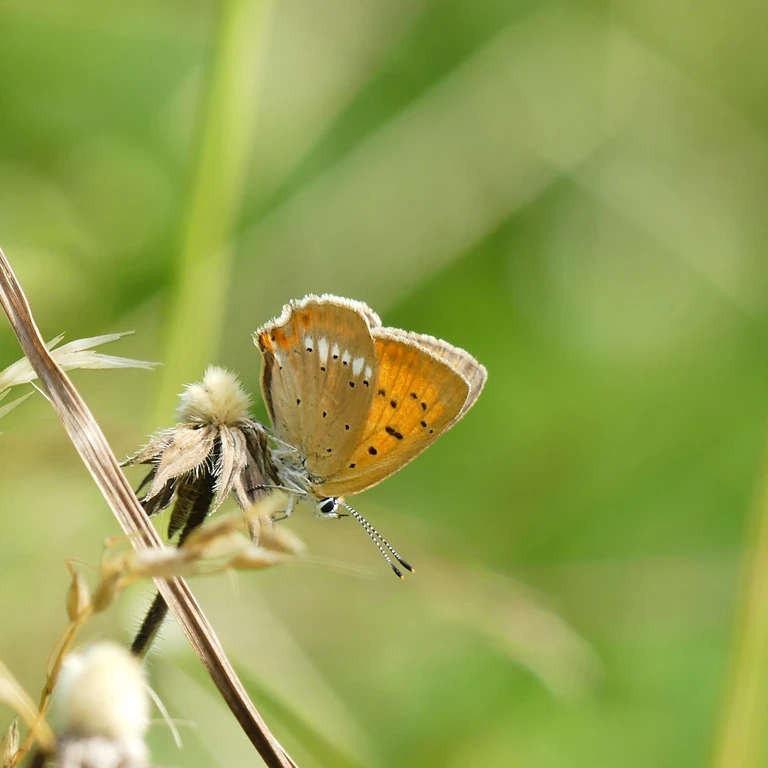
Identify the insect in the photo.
Lycaena virgaureae
